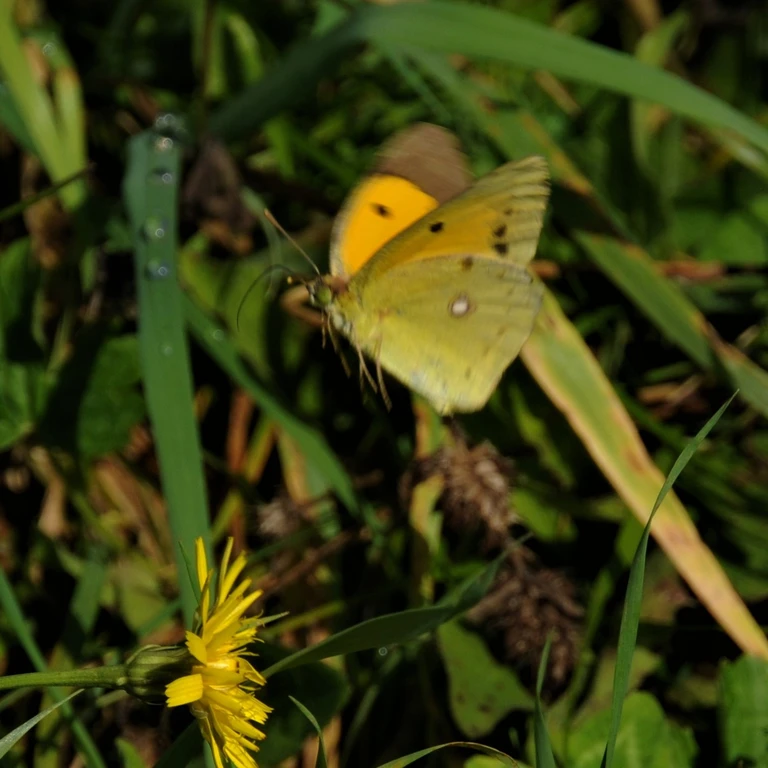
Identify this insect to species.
Colias croceus
